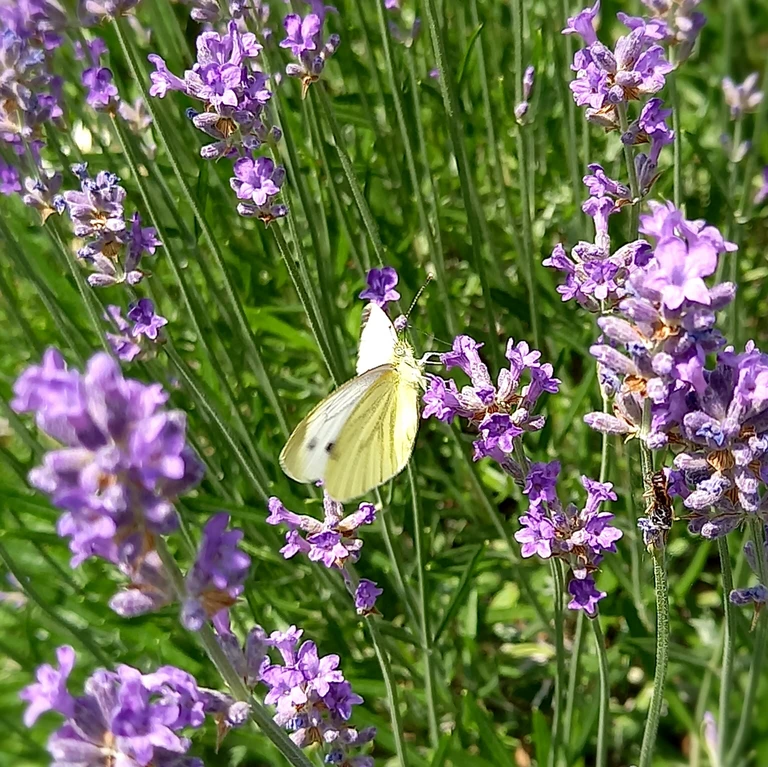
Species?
Pieris napi
